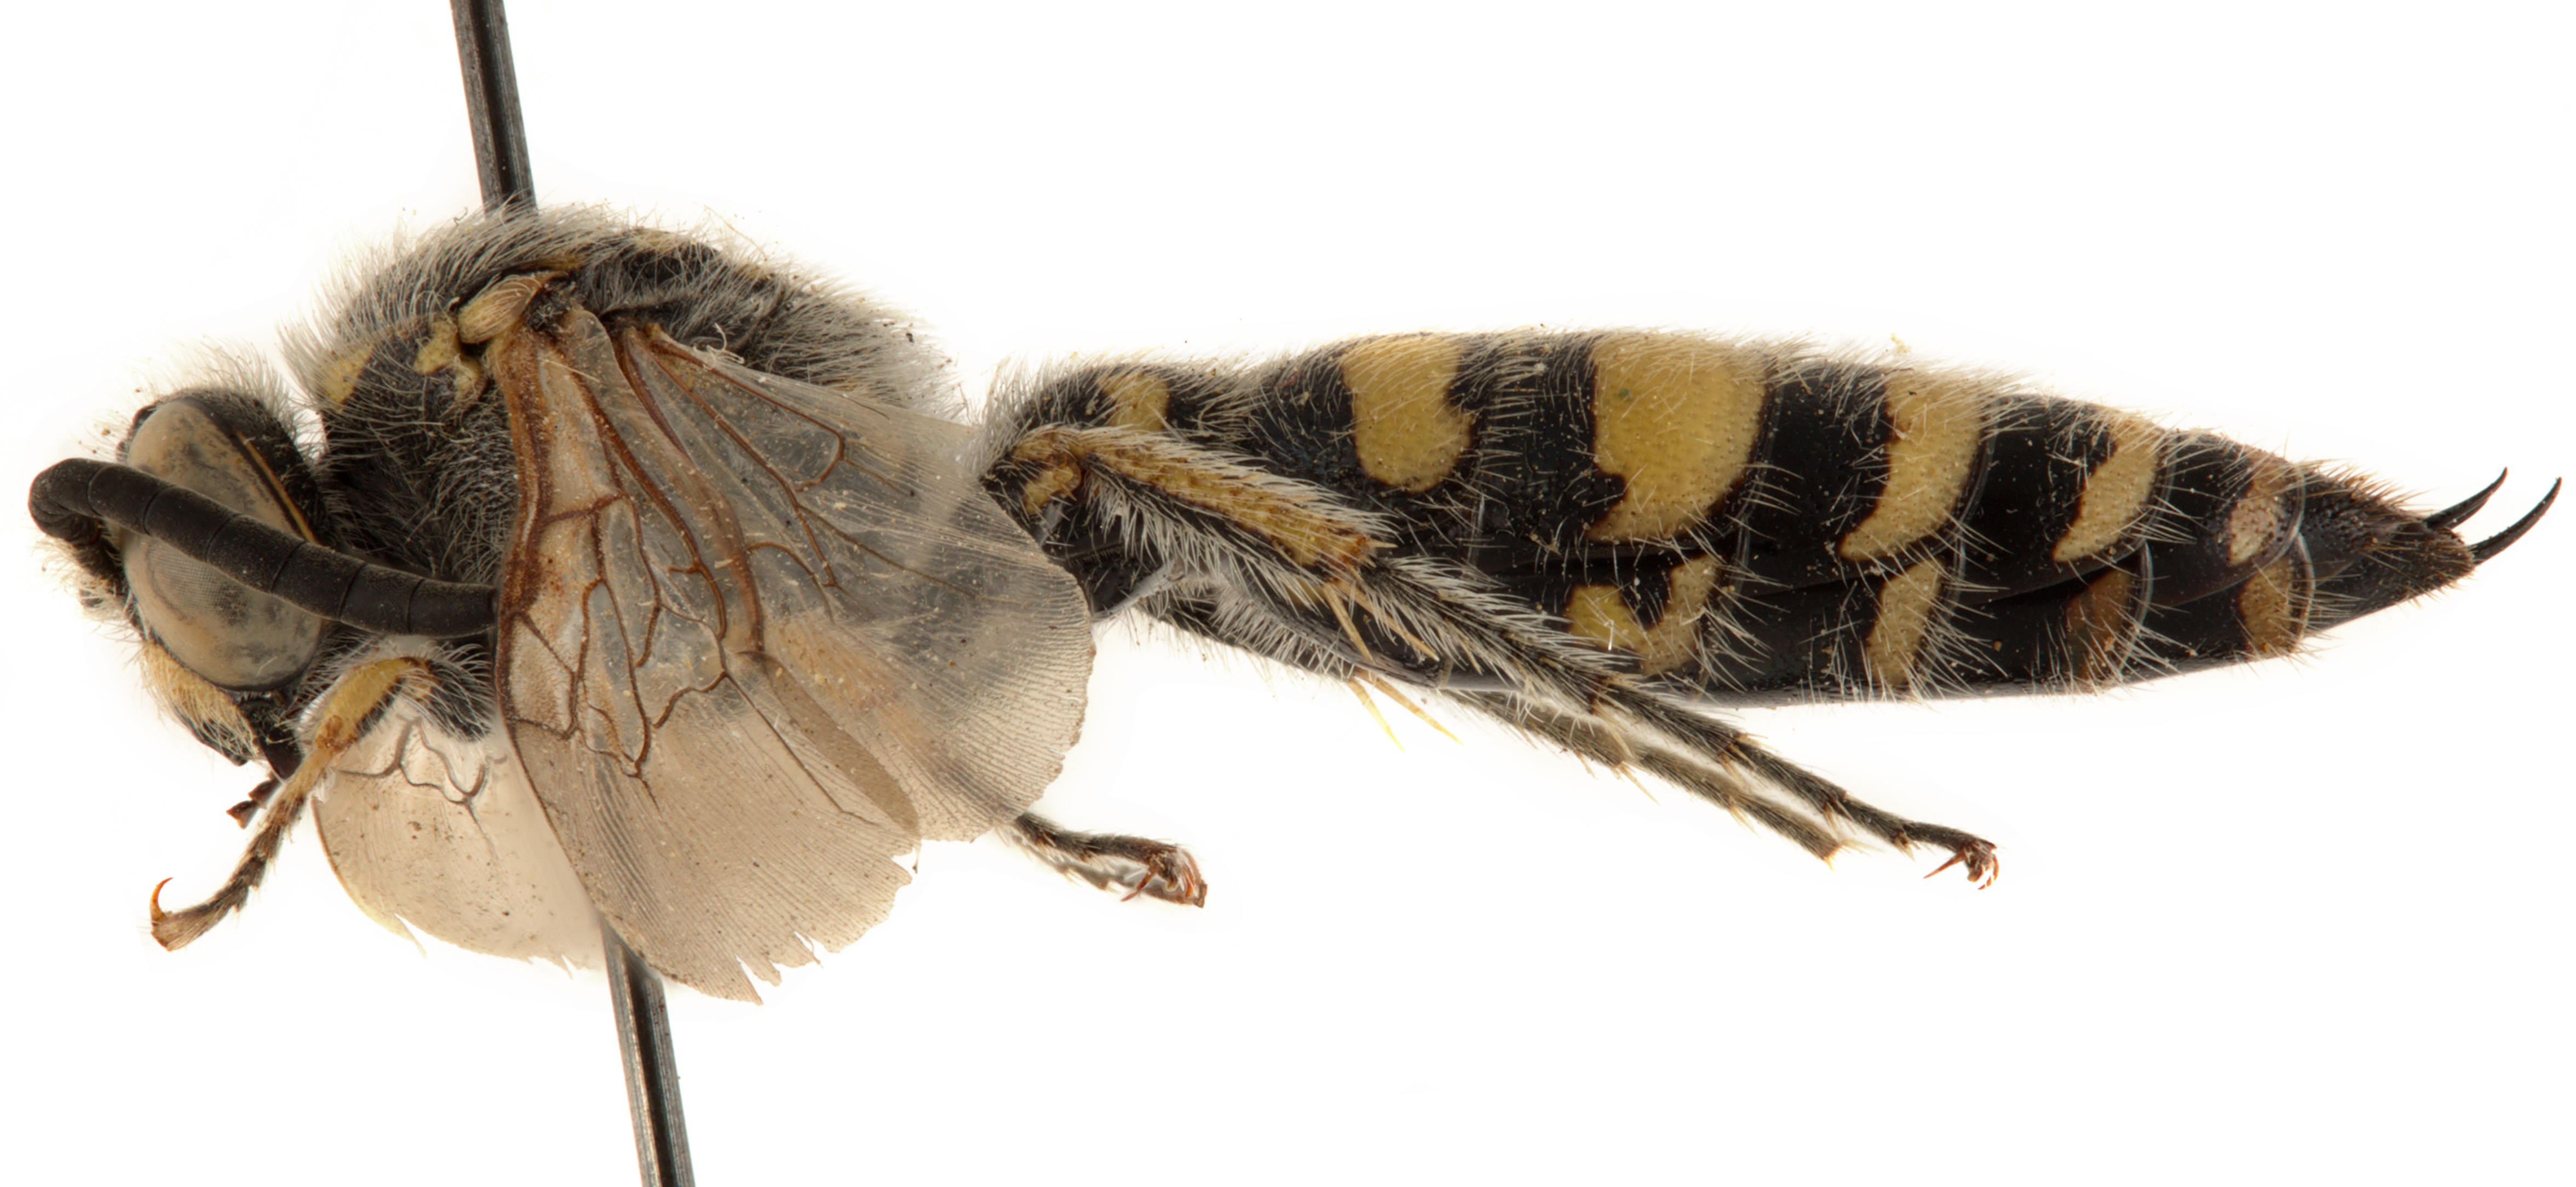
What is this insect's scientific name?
Colpa interrupta
